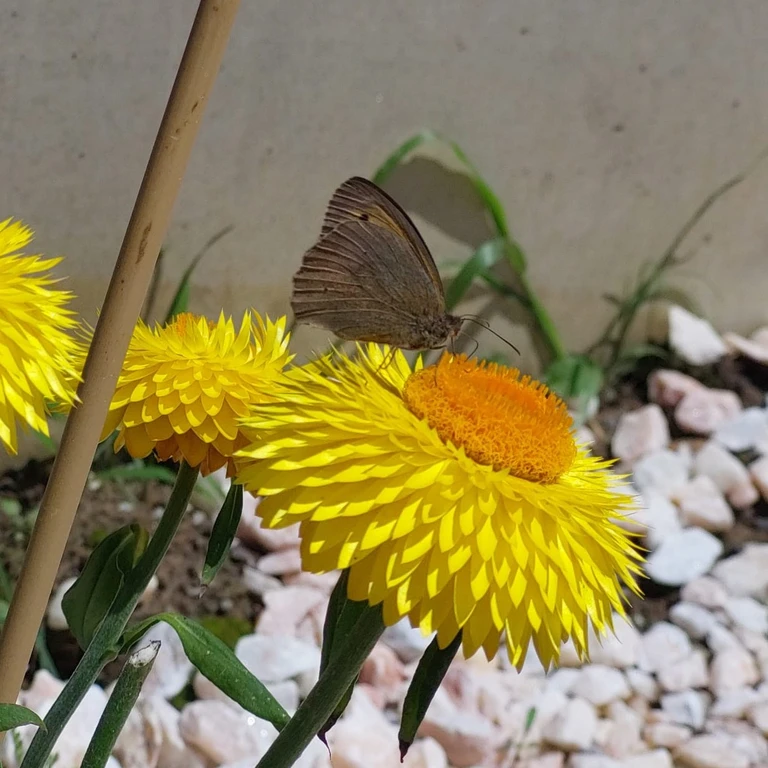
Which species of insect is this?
Maniola jurtina
